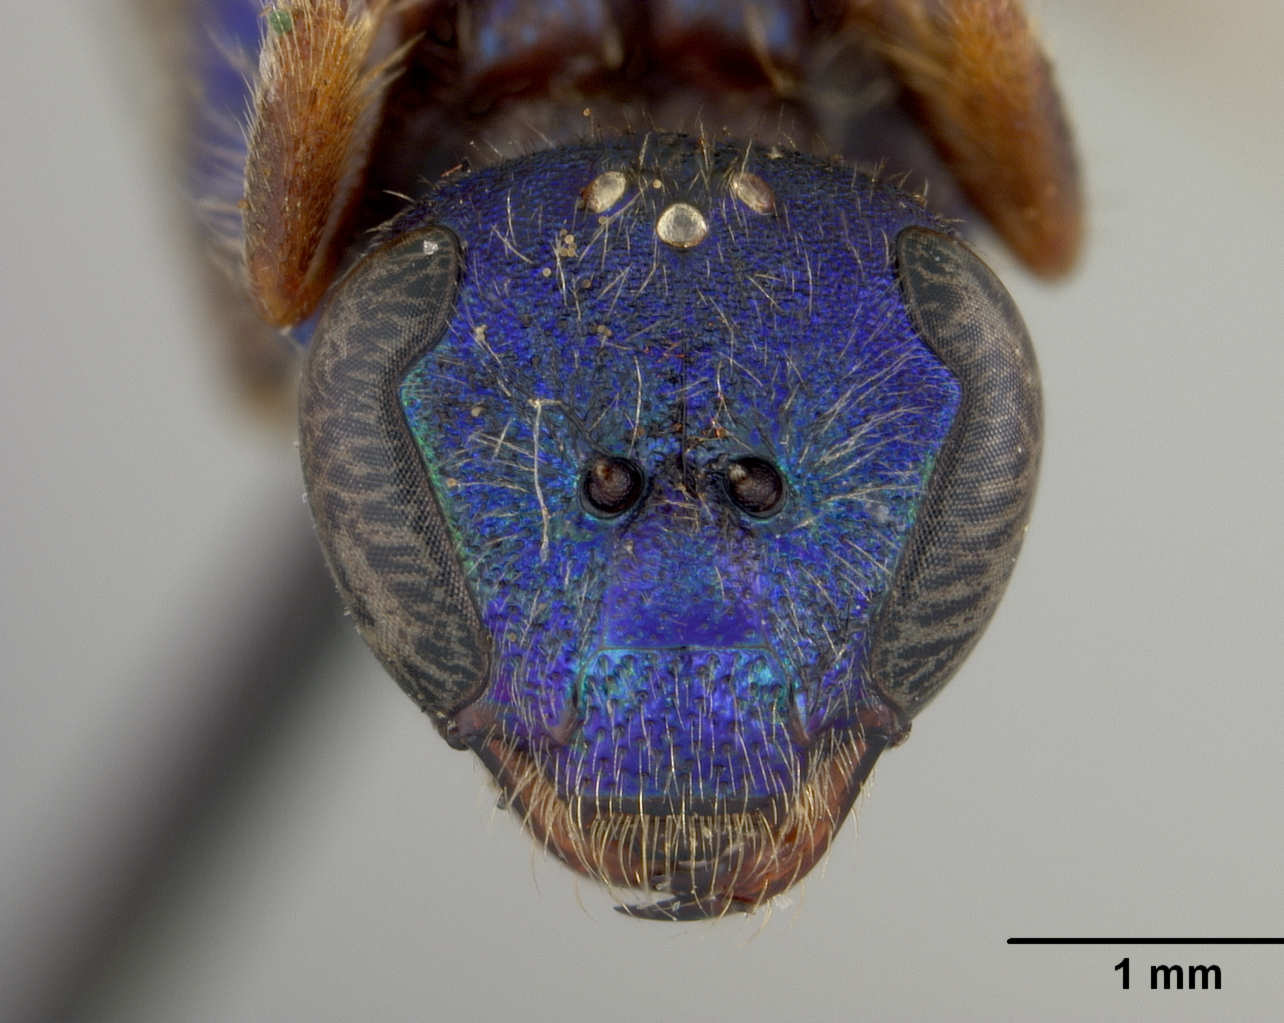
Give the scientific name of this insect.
Augochlora mosieri
